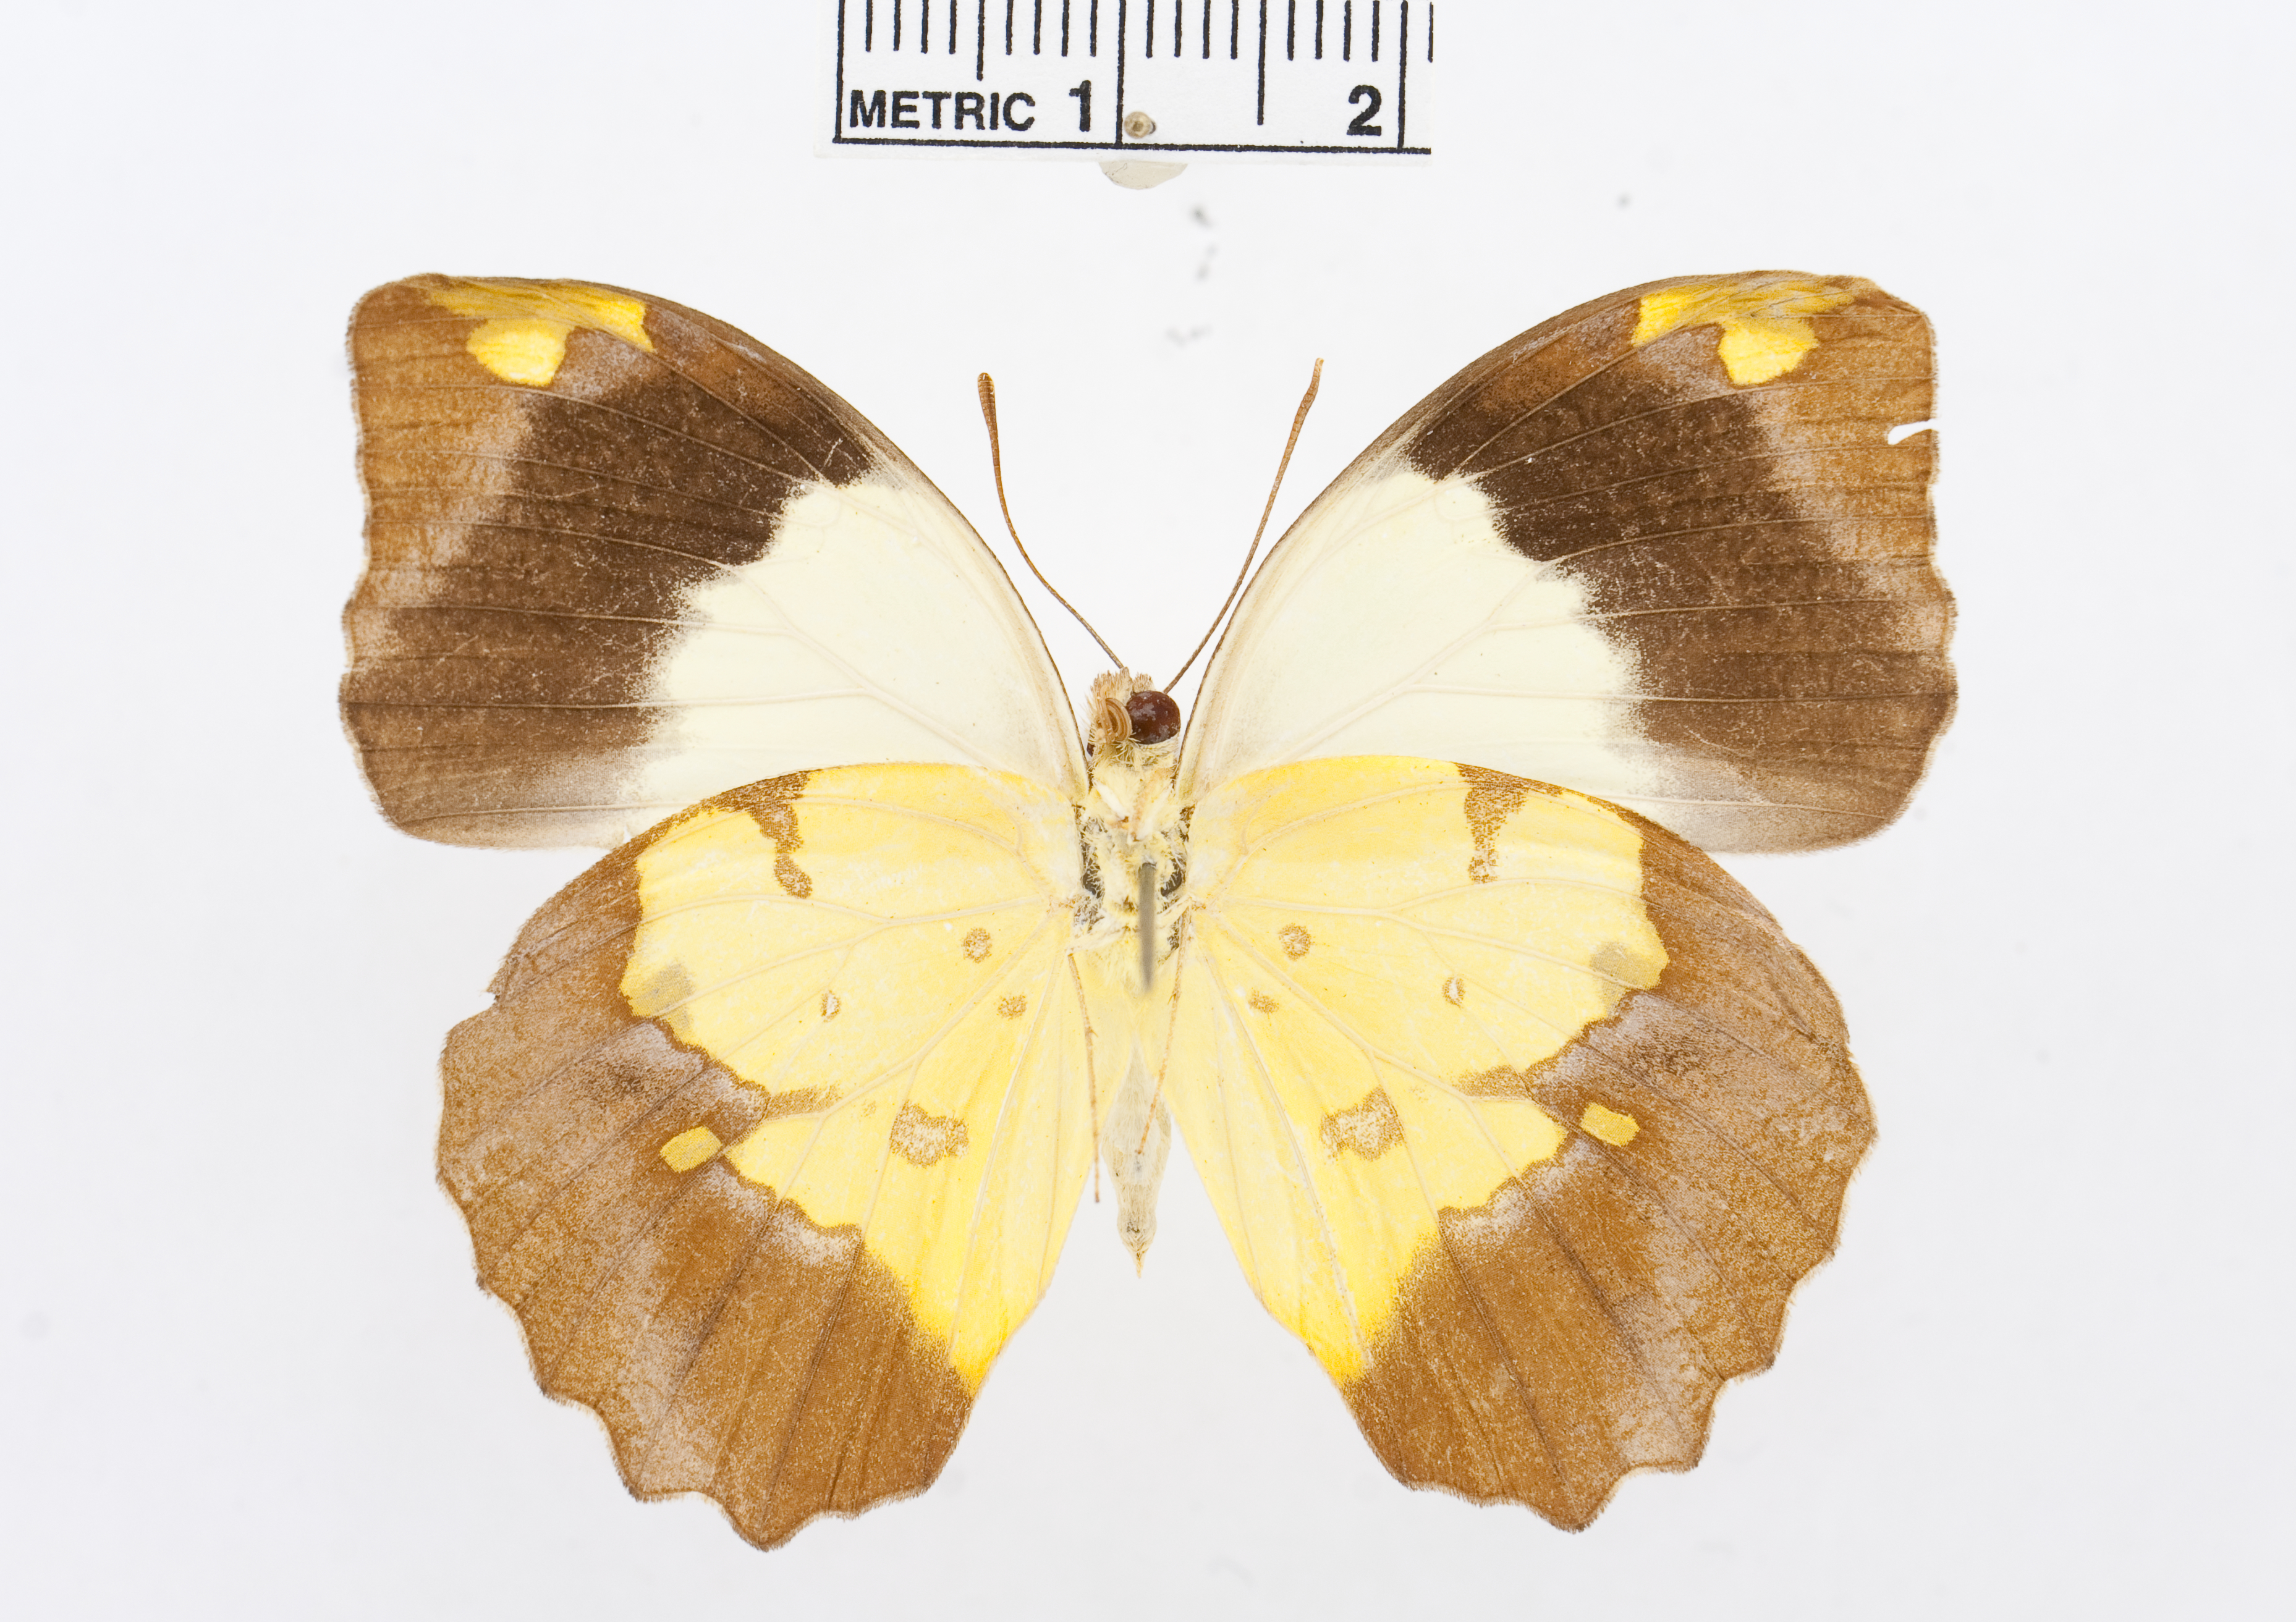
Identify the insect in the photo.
Eronia cleodora
